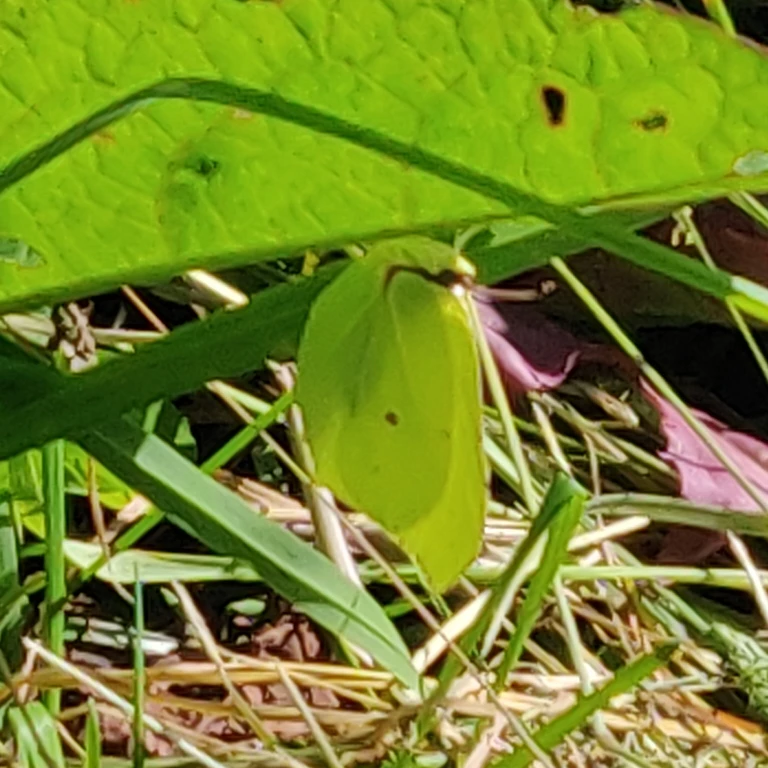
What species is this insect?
Gonepteryx rhamni
